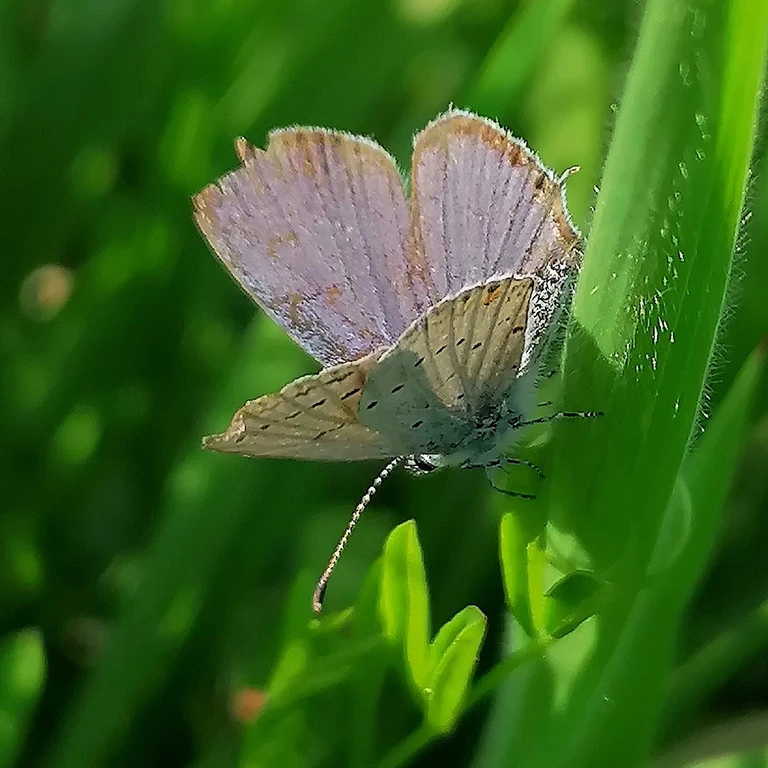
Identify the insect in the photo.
Cupido argiades (also Elkalyce argiades)
